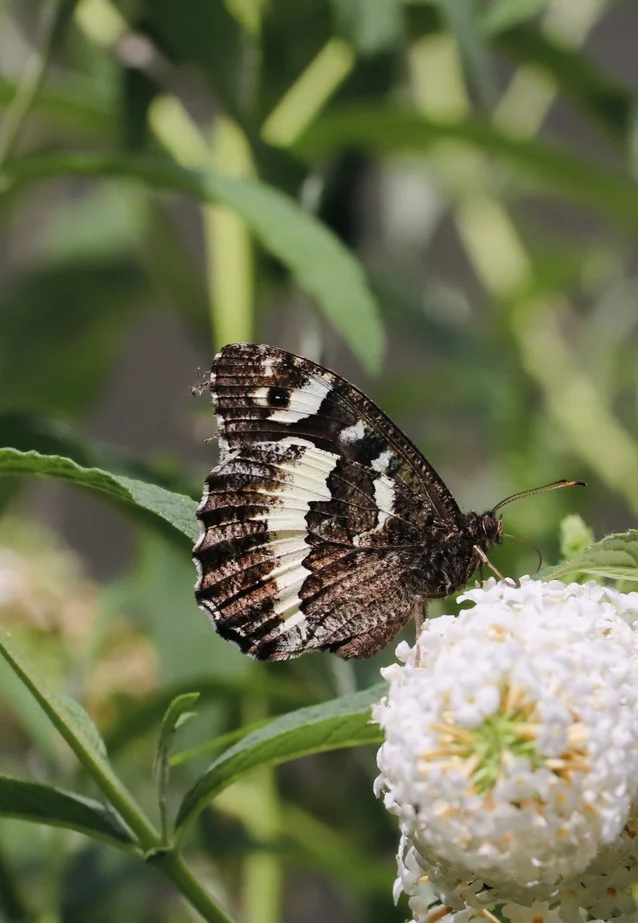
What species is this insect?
Brintesia circe
